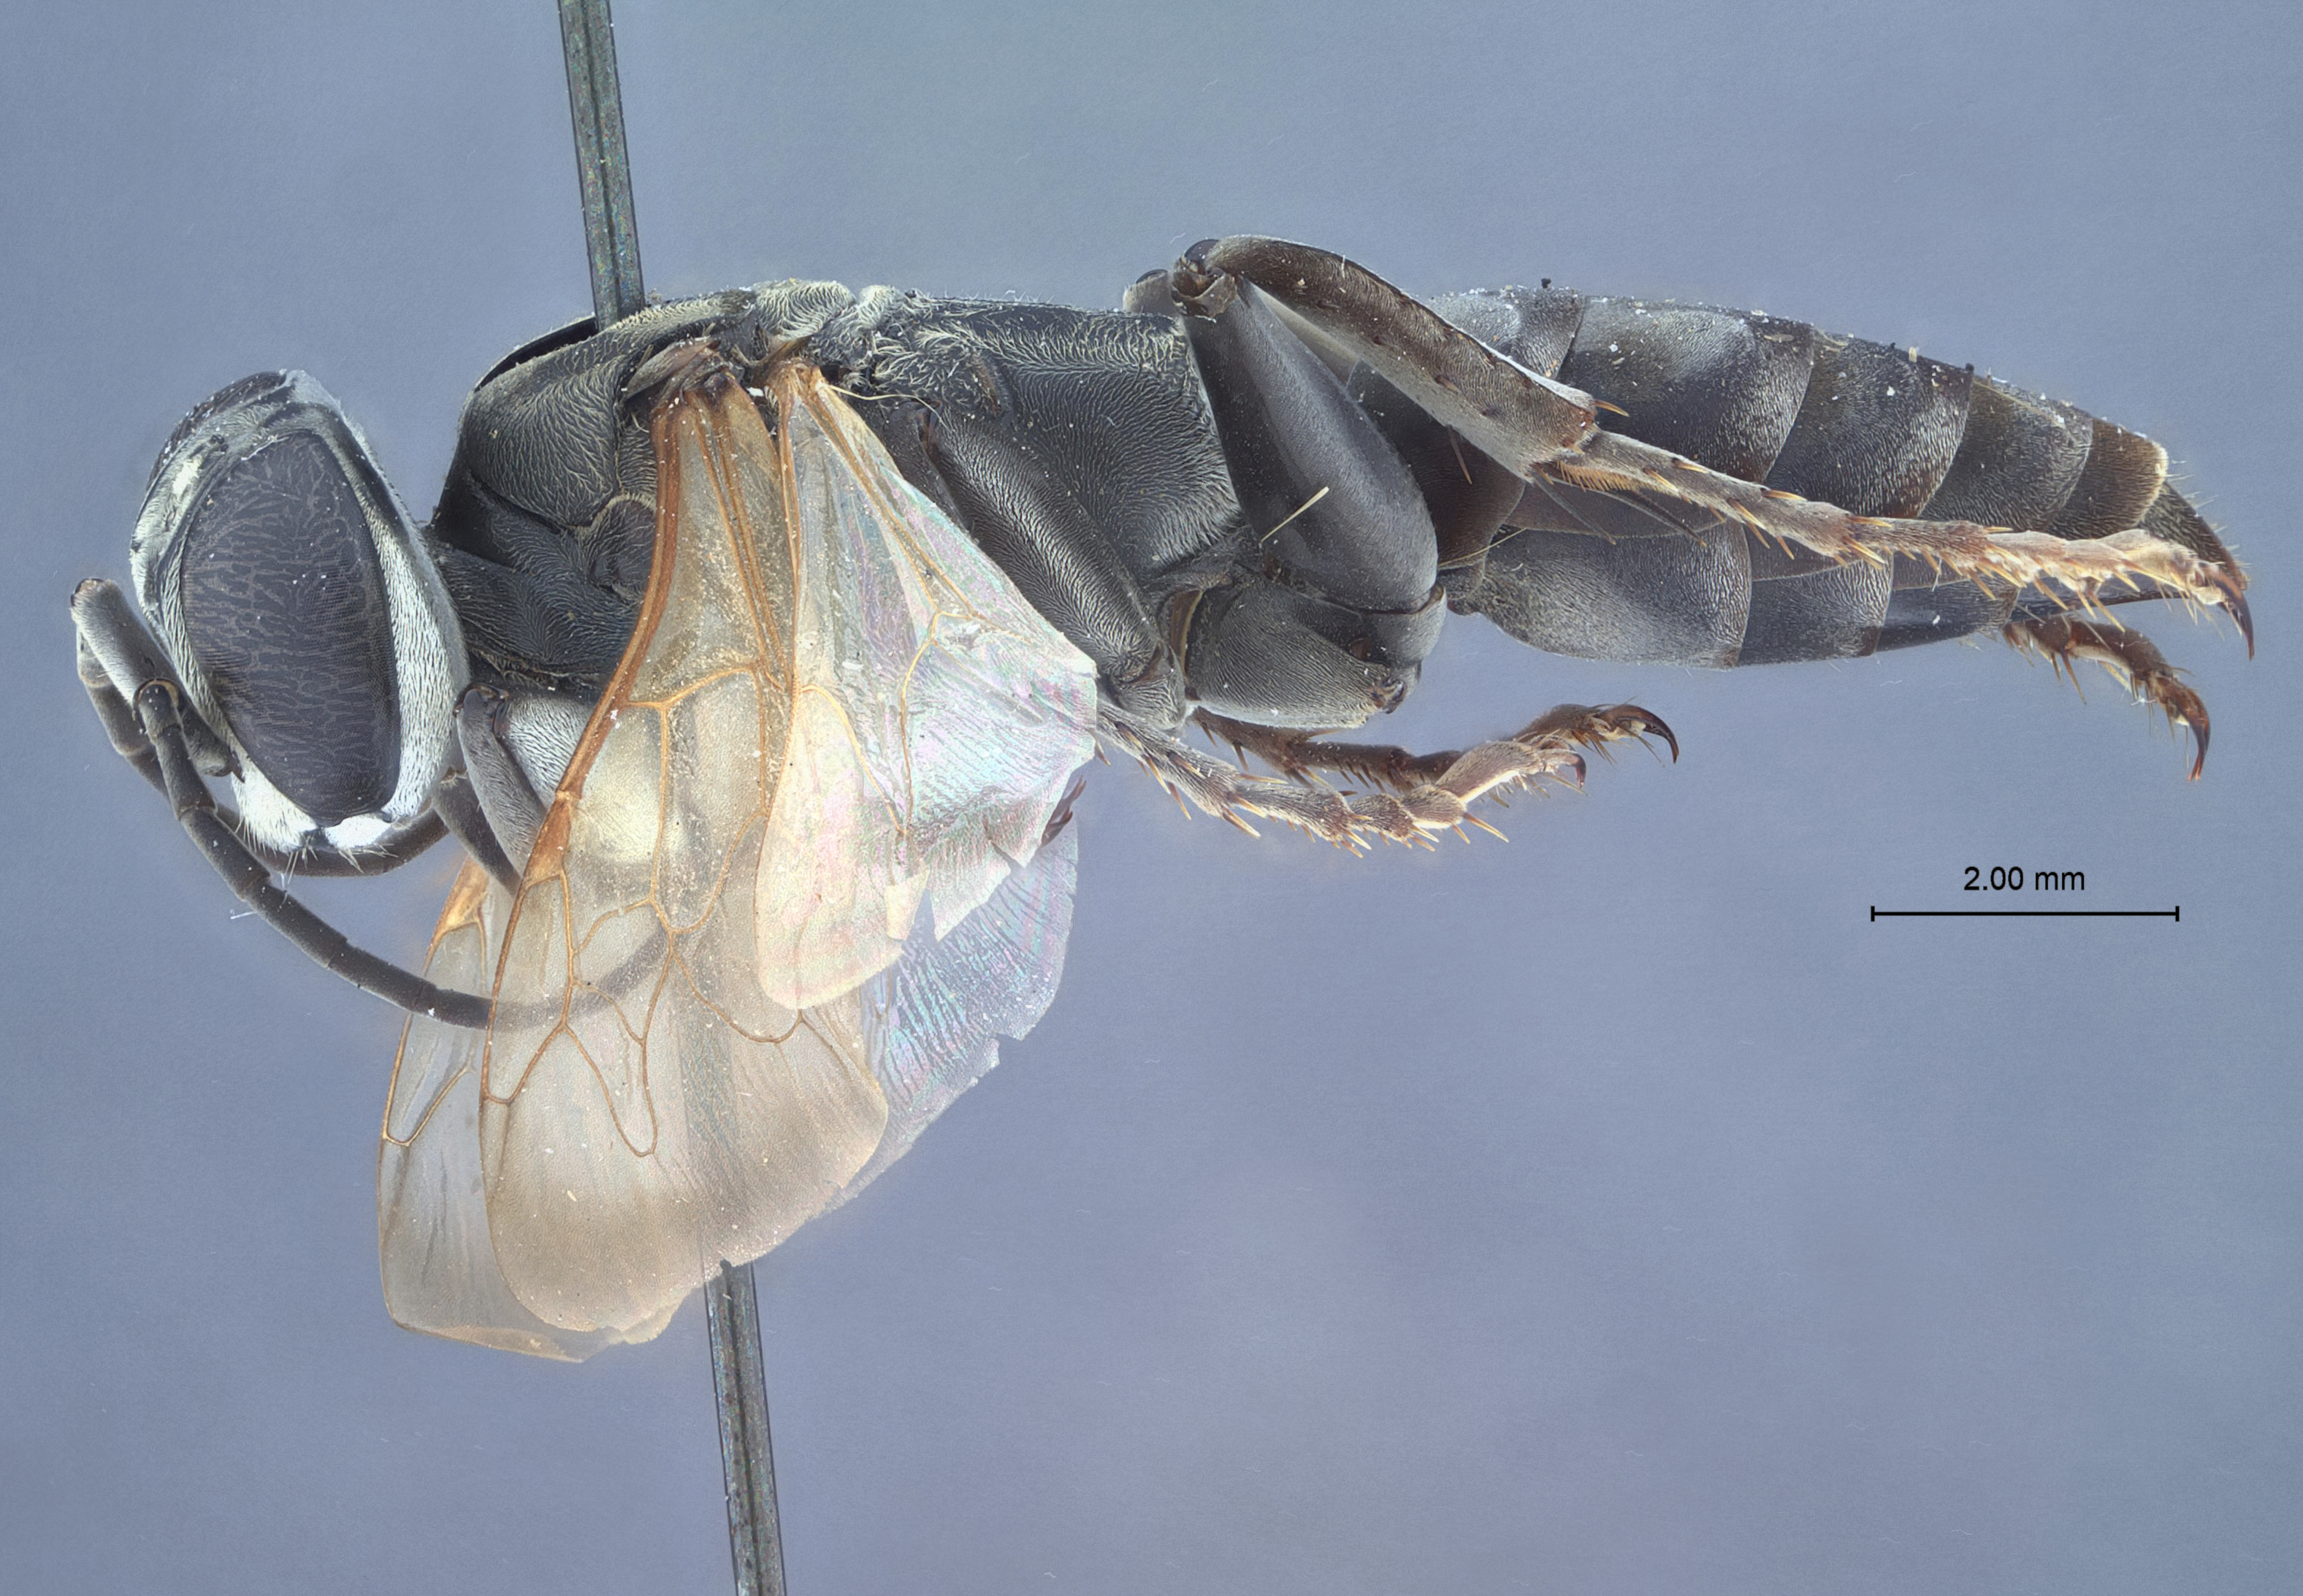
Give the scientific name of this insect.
Notogonia crawfordi
